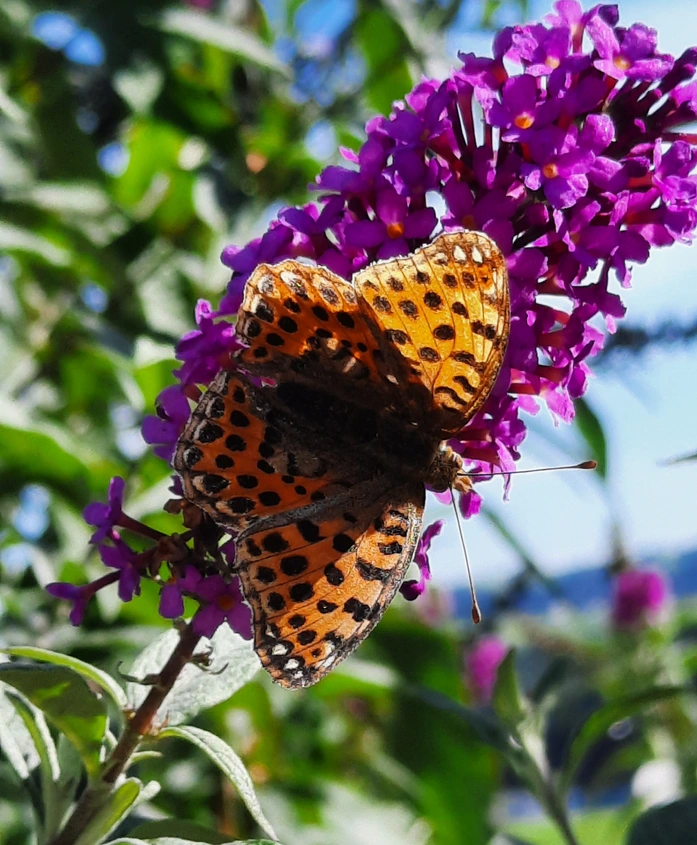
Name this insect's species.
Issoria lathonia
